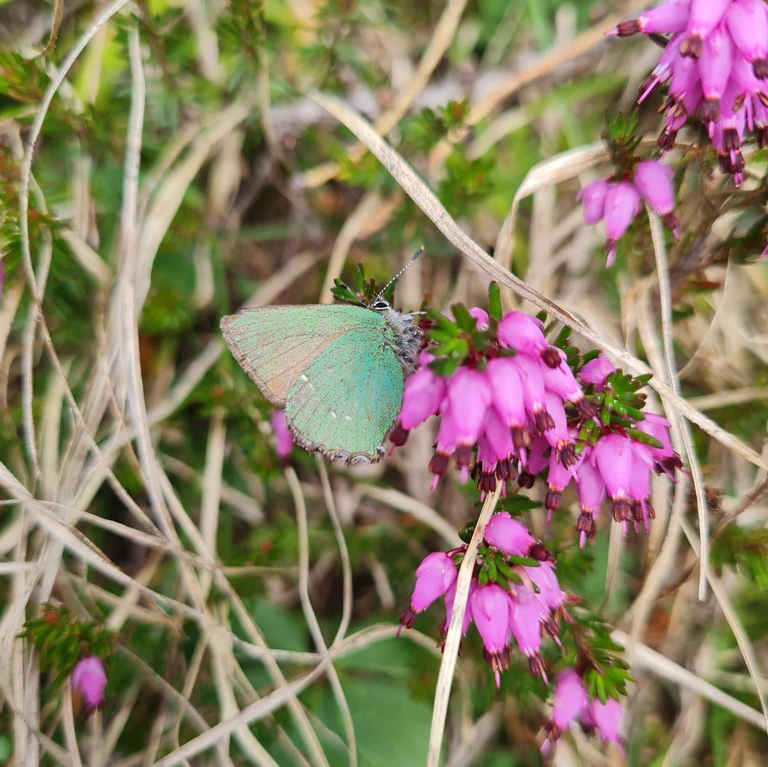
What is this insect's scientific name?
Callophrys rubi
